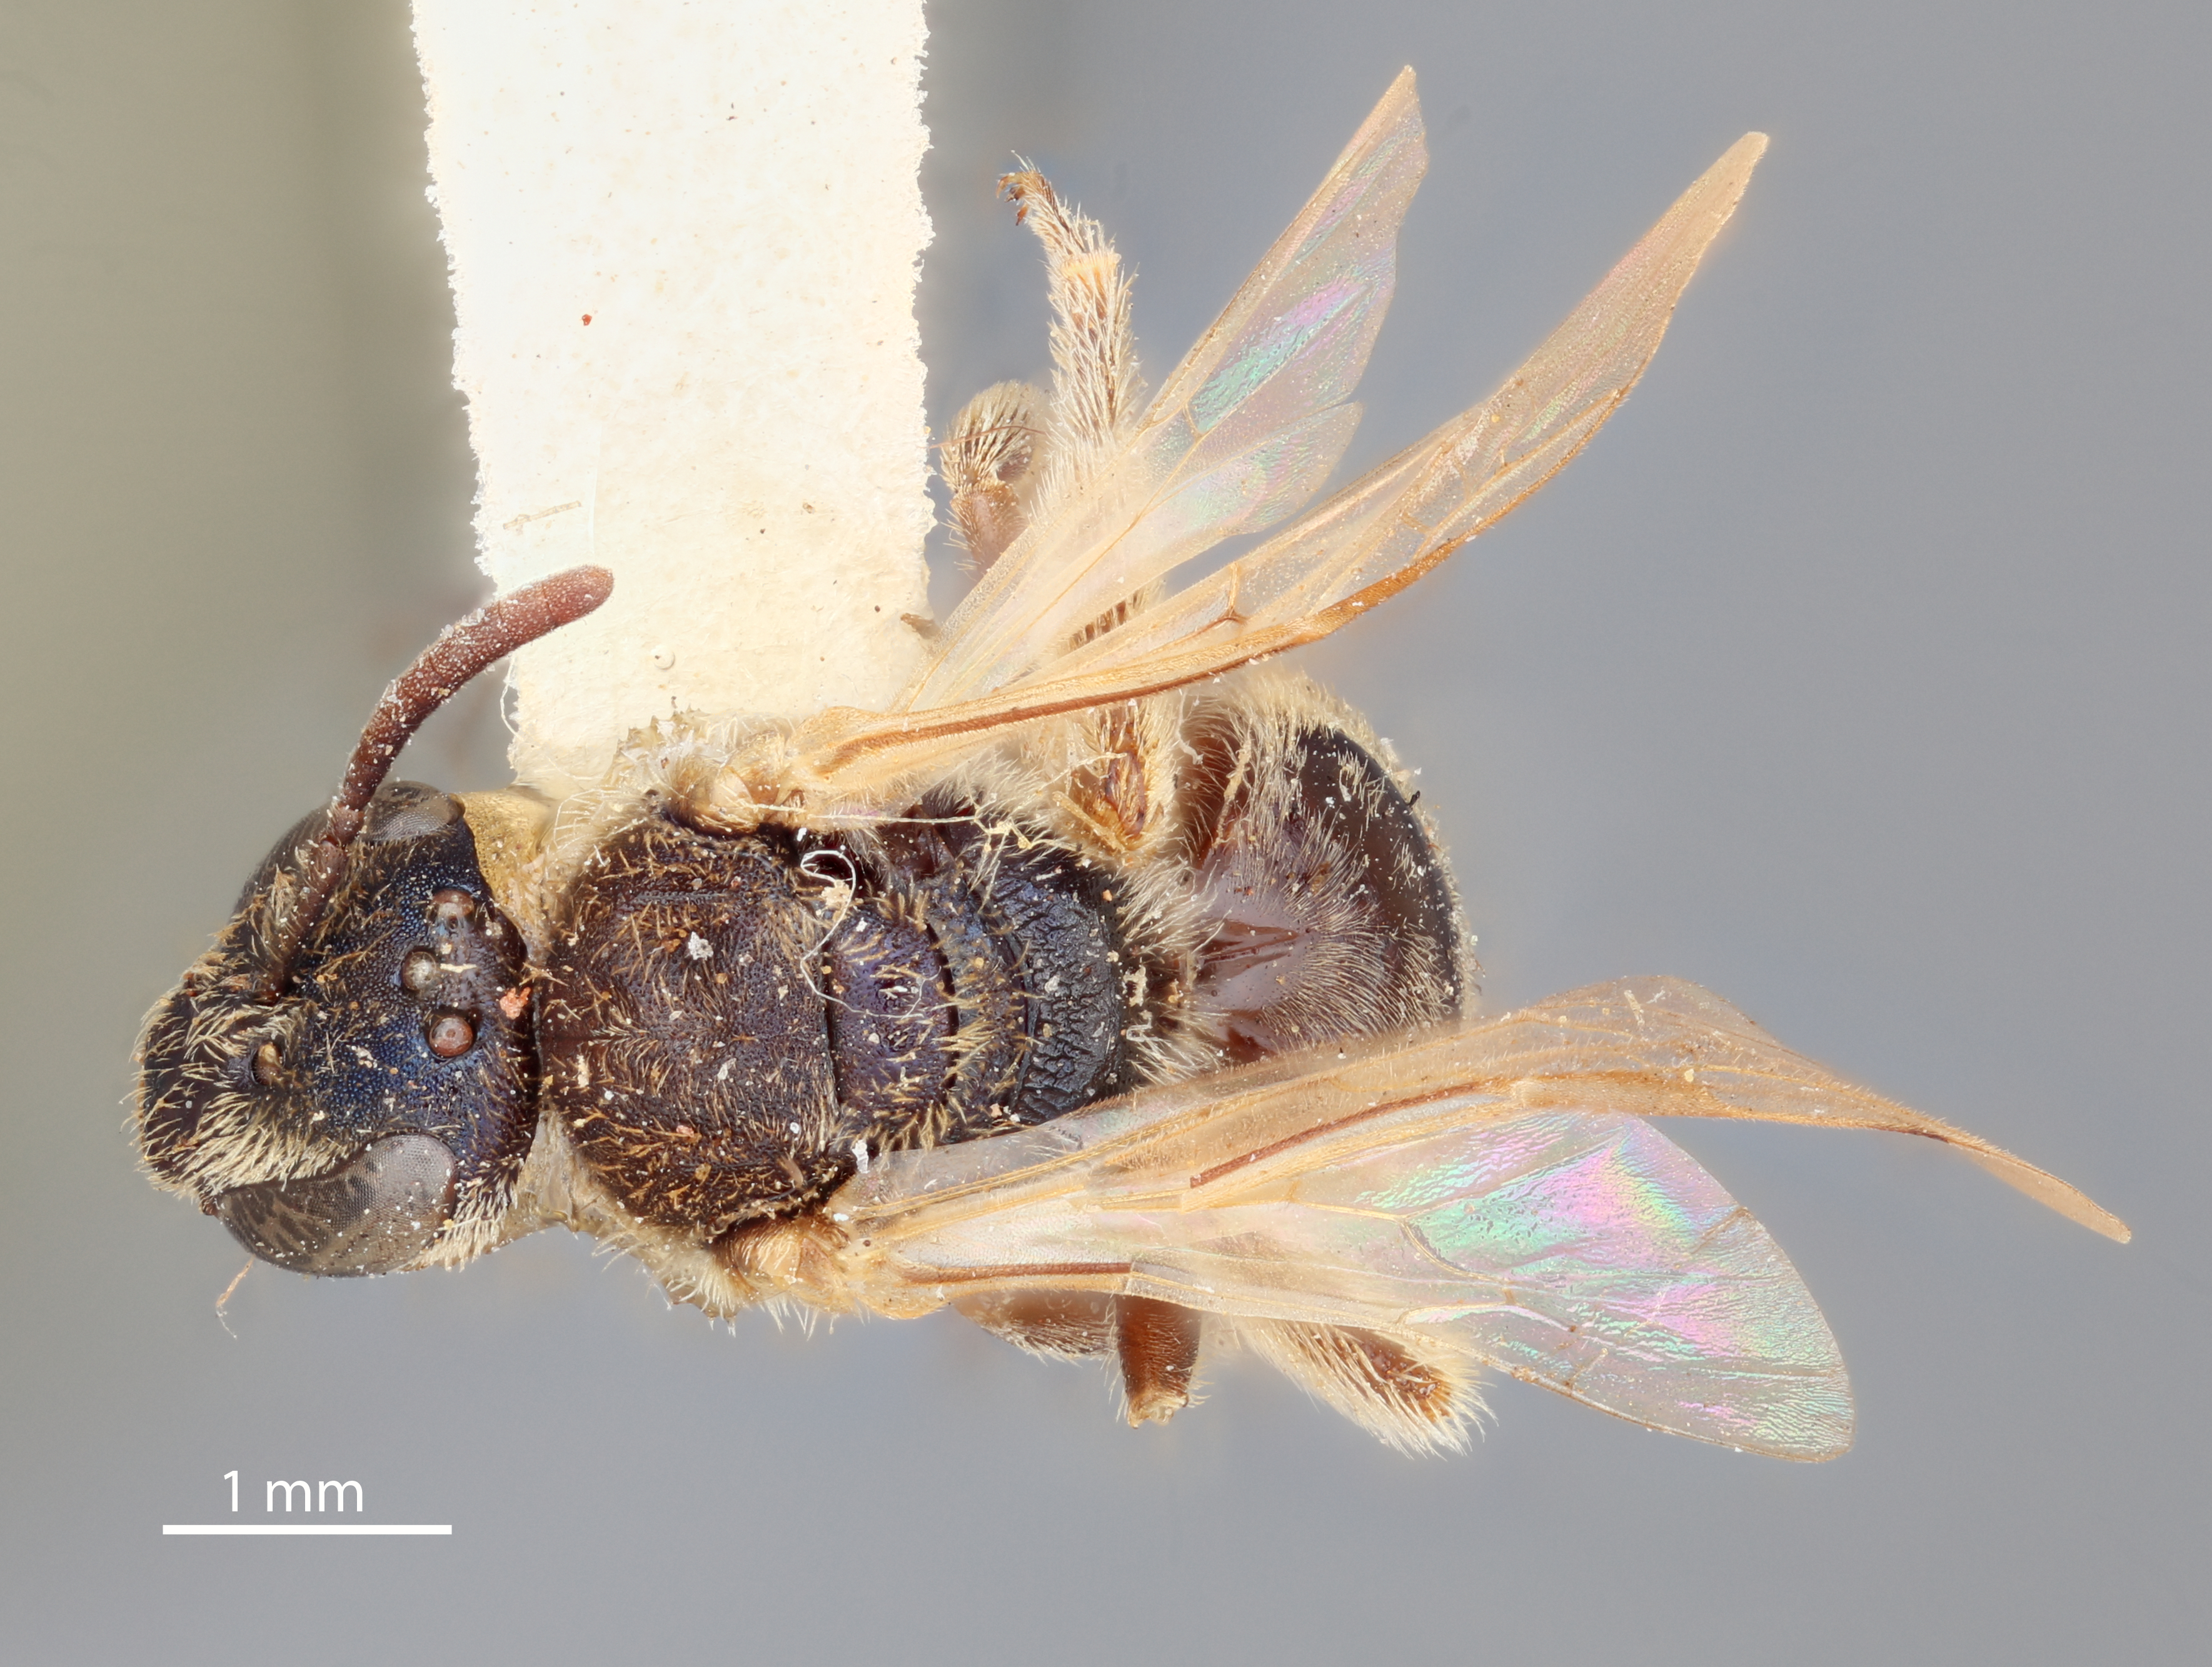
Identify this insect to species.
Halictus floridanus
